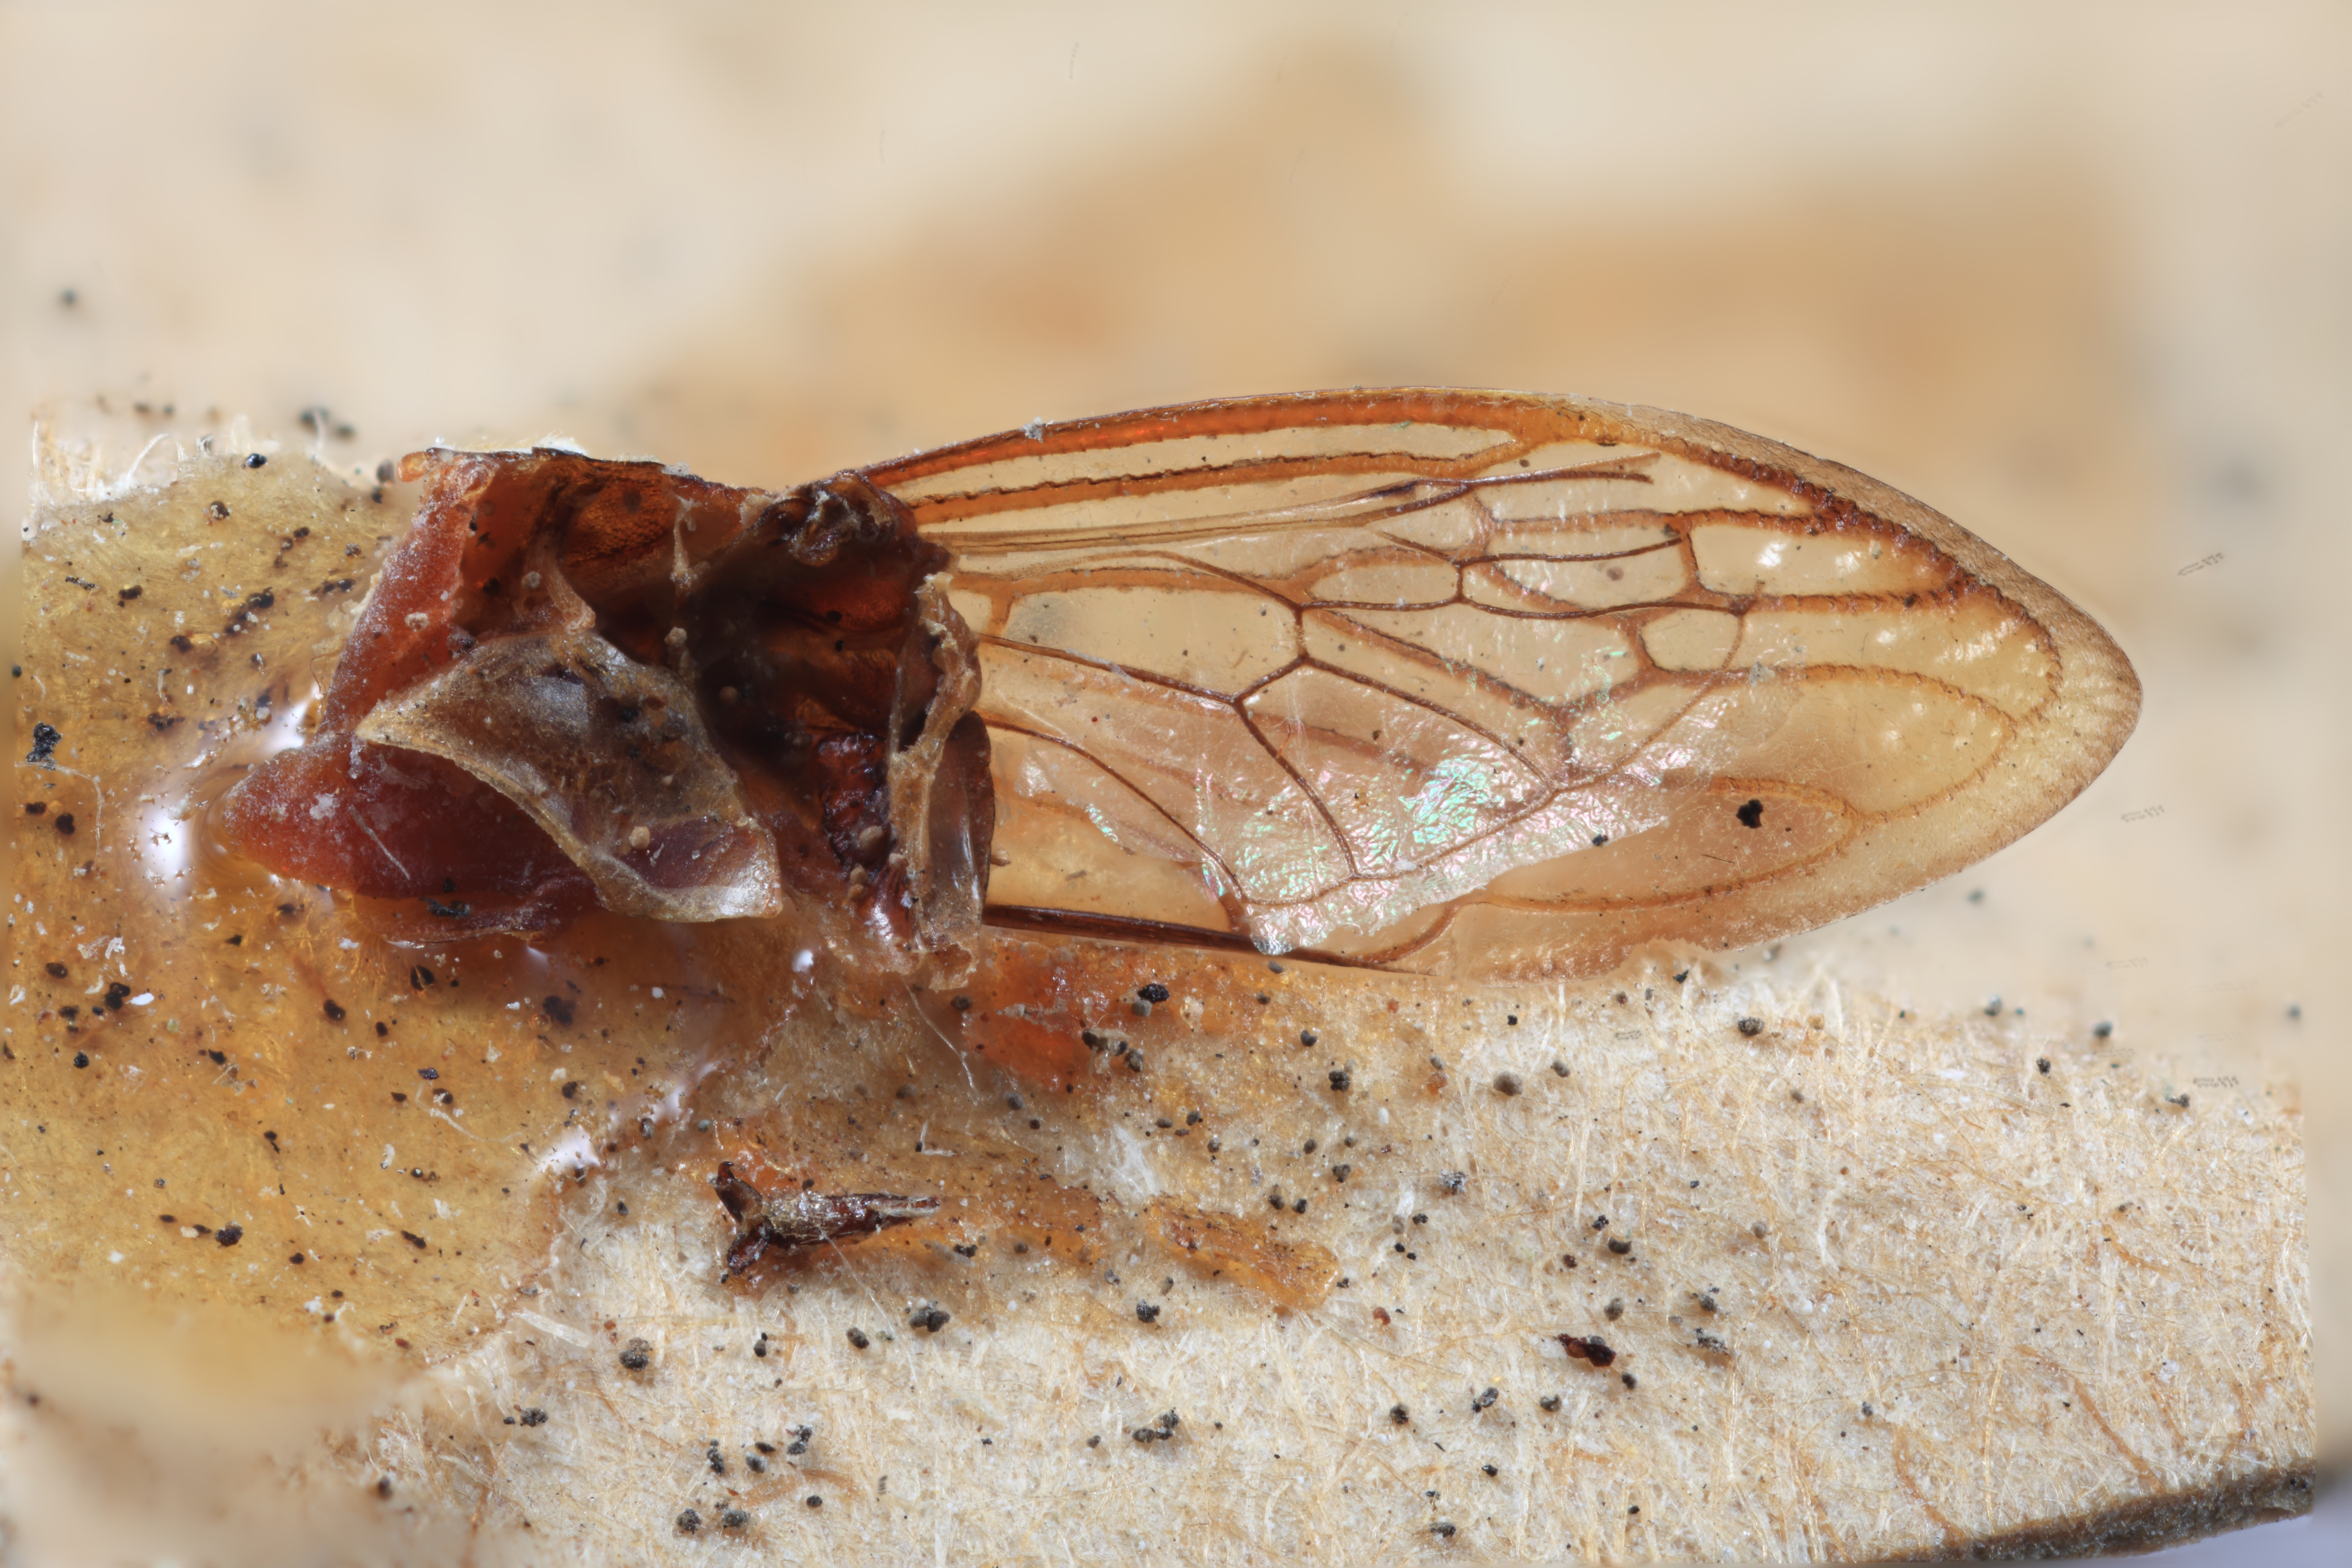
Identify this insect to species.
Sertorius brevicornis
